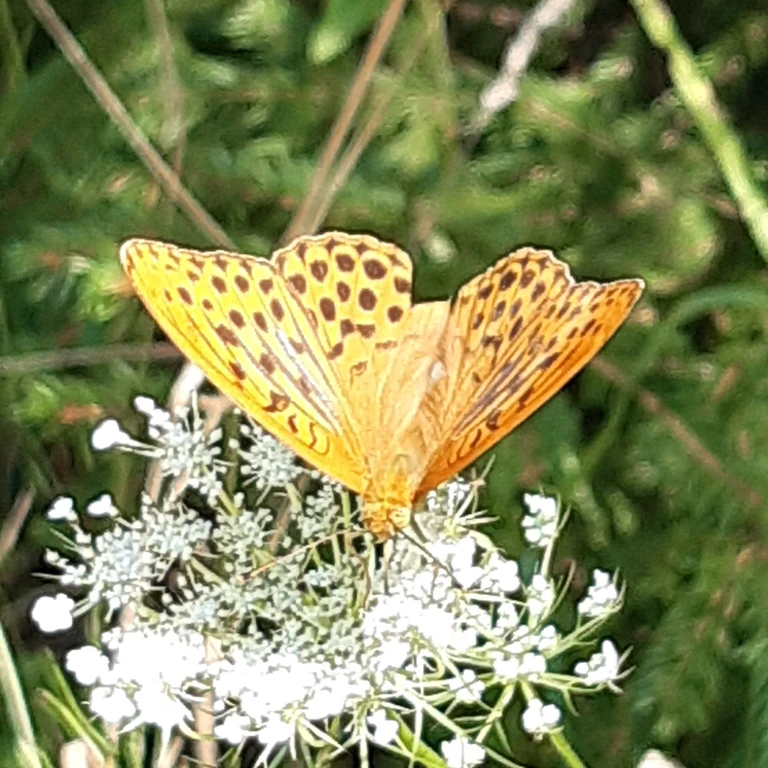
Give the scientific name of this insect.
Argynnis paphia
